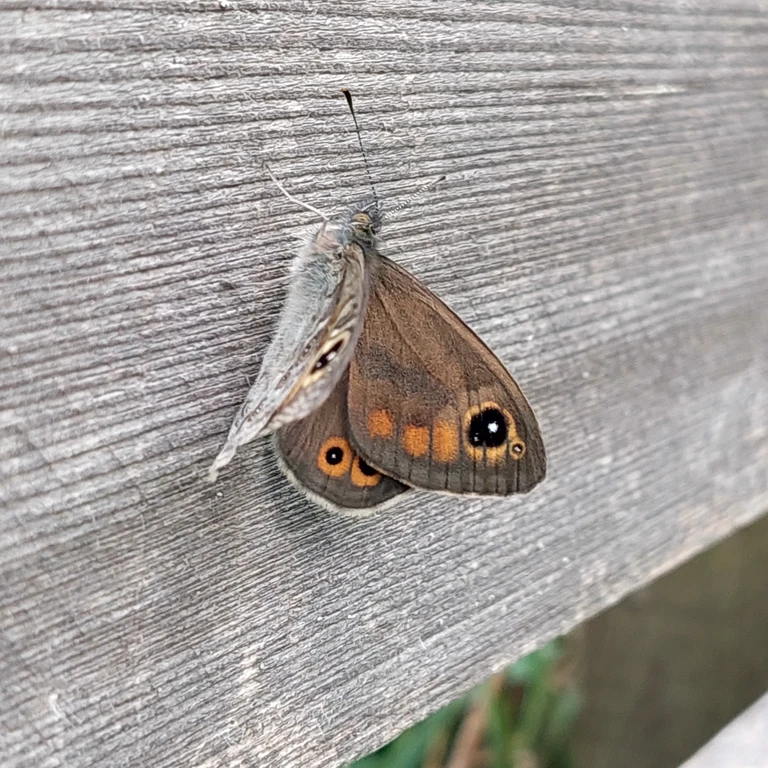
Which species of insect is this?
Lasiommata maera (also Pararge maera)
